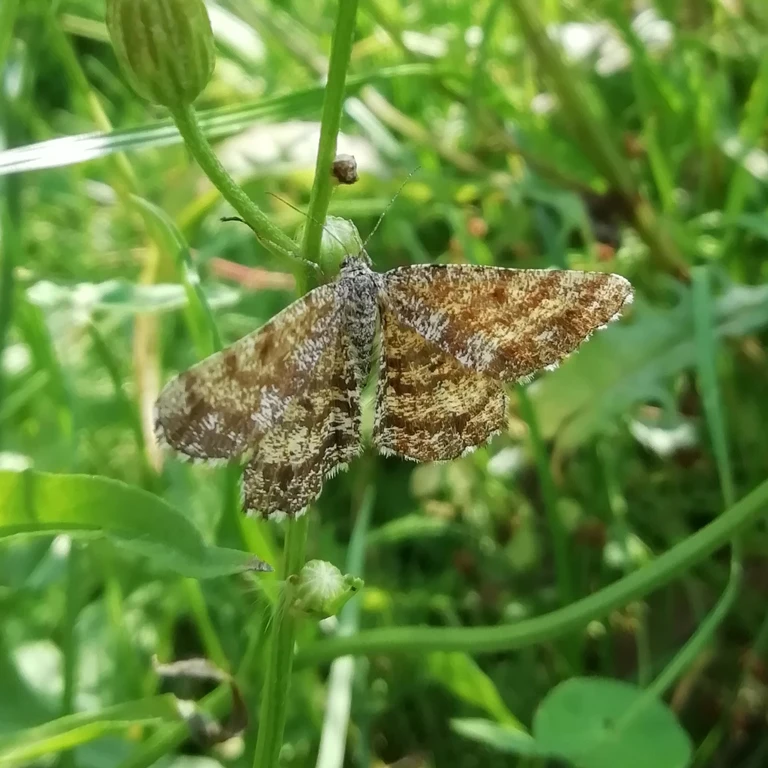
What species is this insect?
Ematurga atomaria
